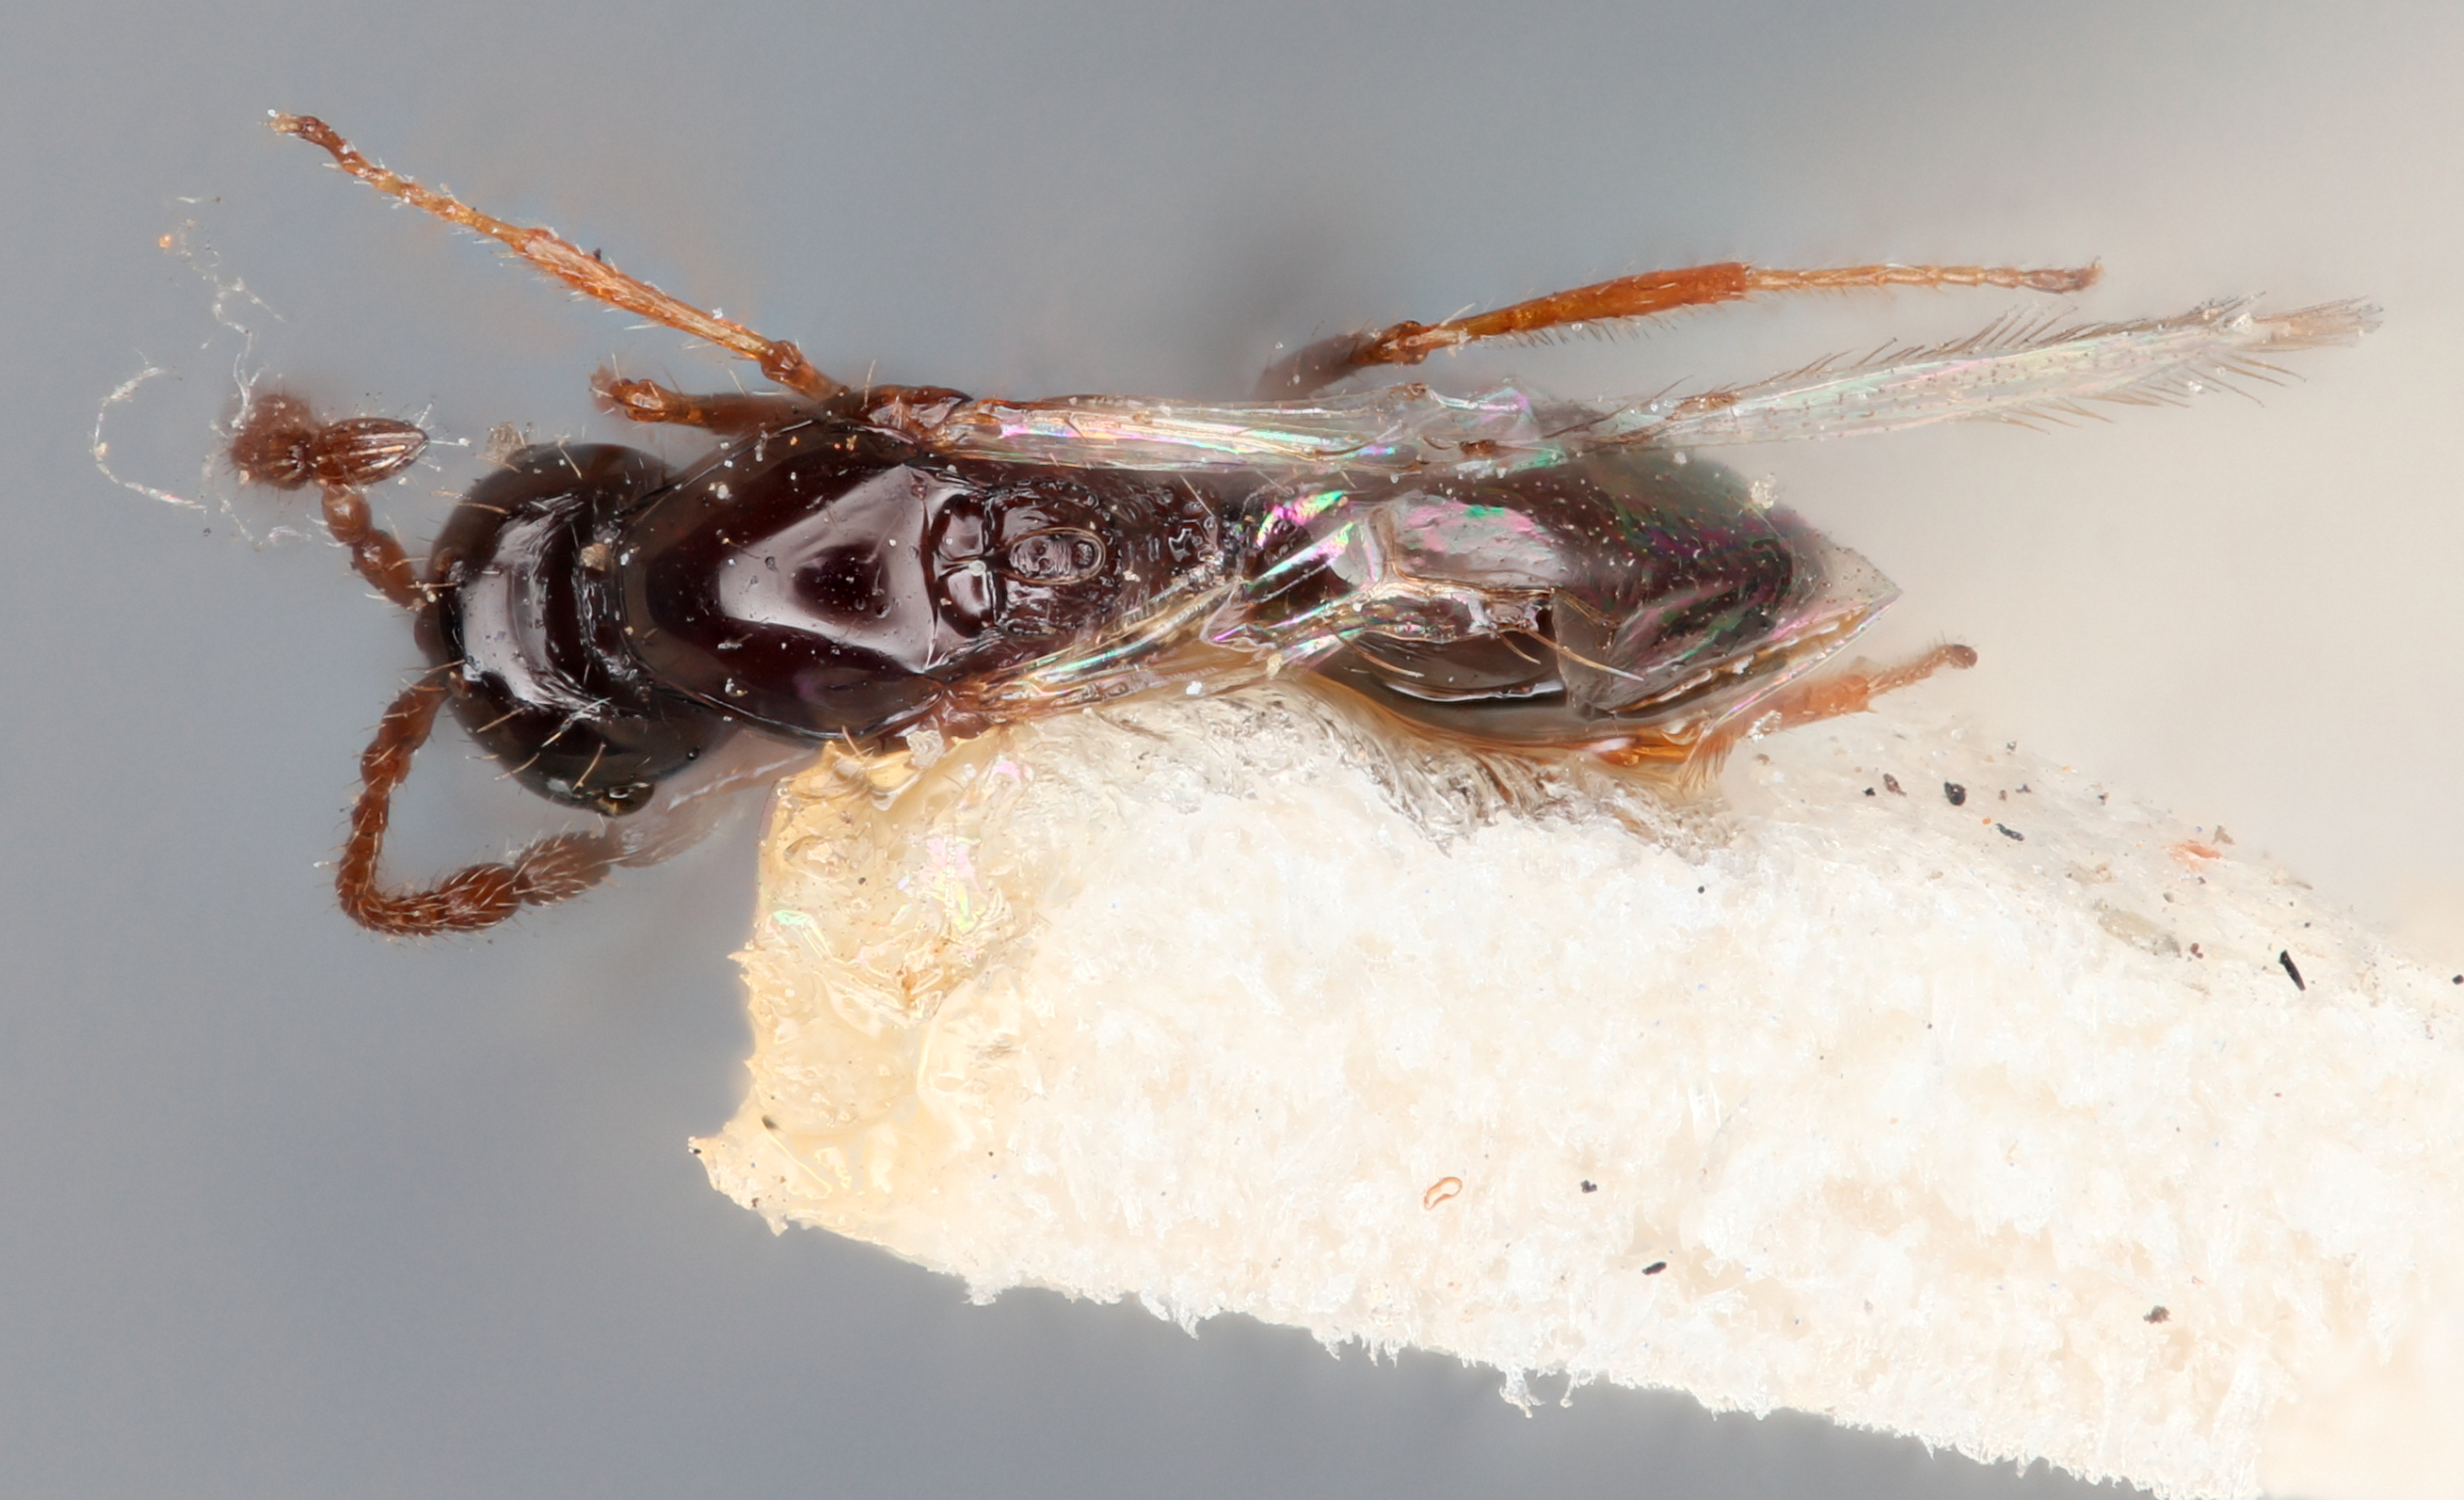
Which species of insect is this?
Kleidotoma smithii
